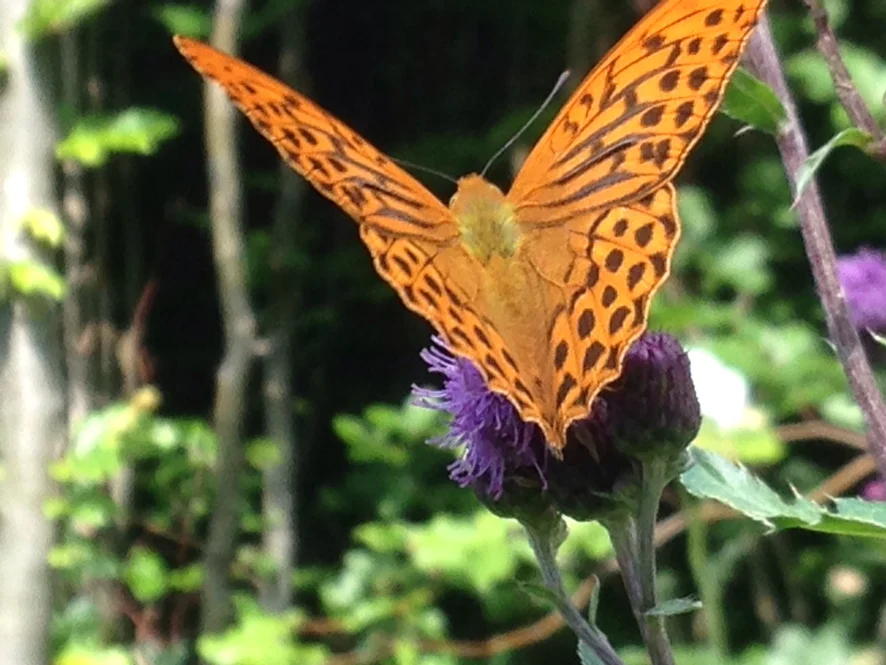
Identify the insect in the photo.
Argynnis paphia
